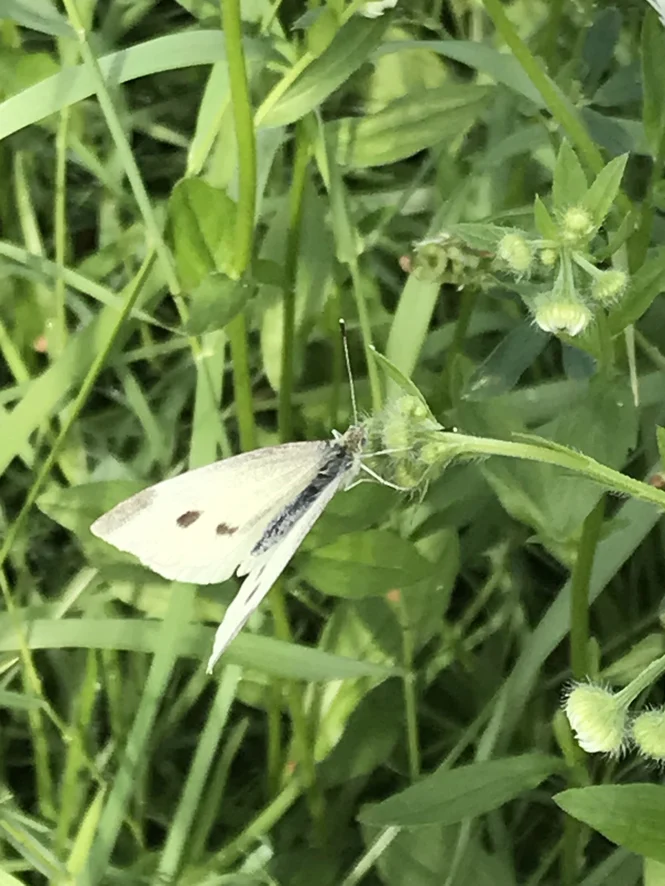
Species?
Pieris rapae
